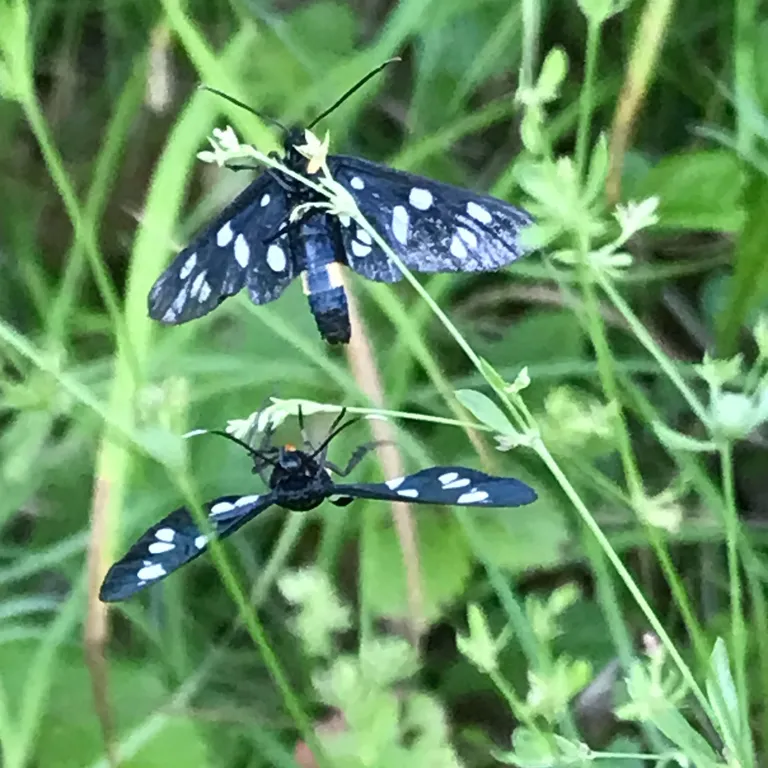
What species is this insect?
Amata phegea
